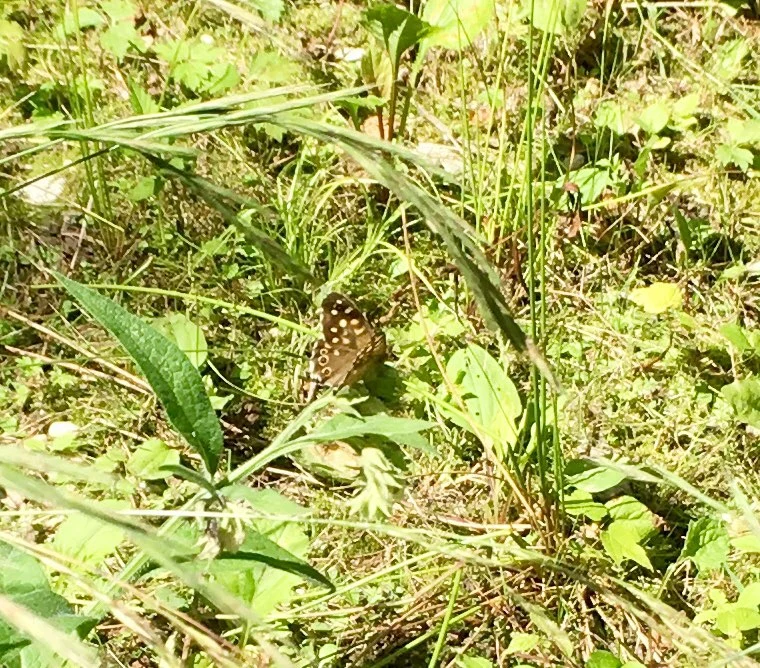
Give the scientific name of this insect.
Pararge aegeria
